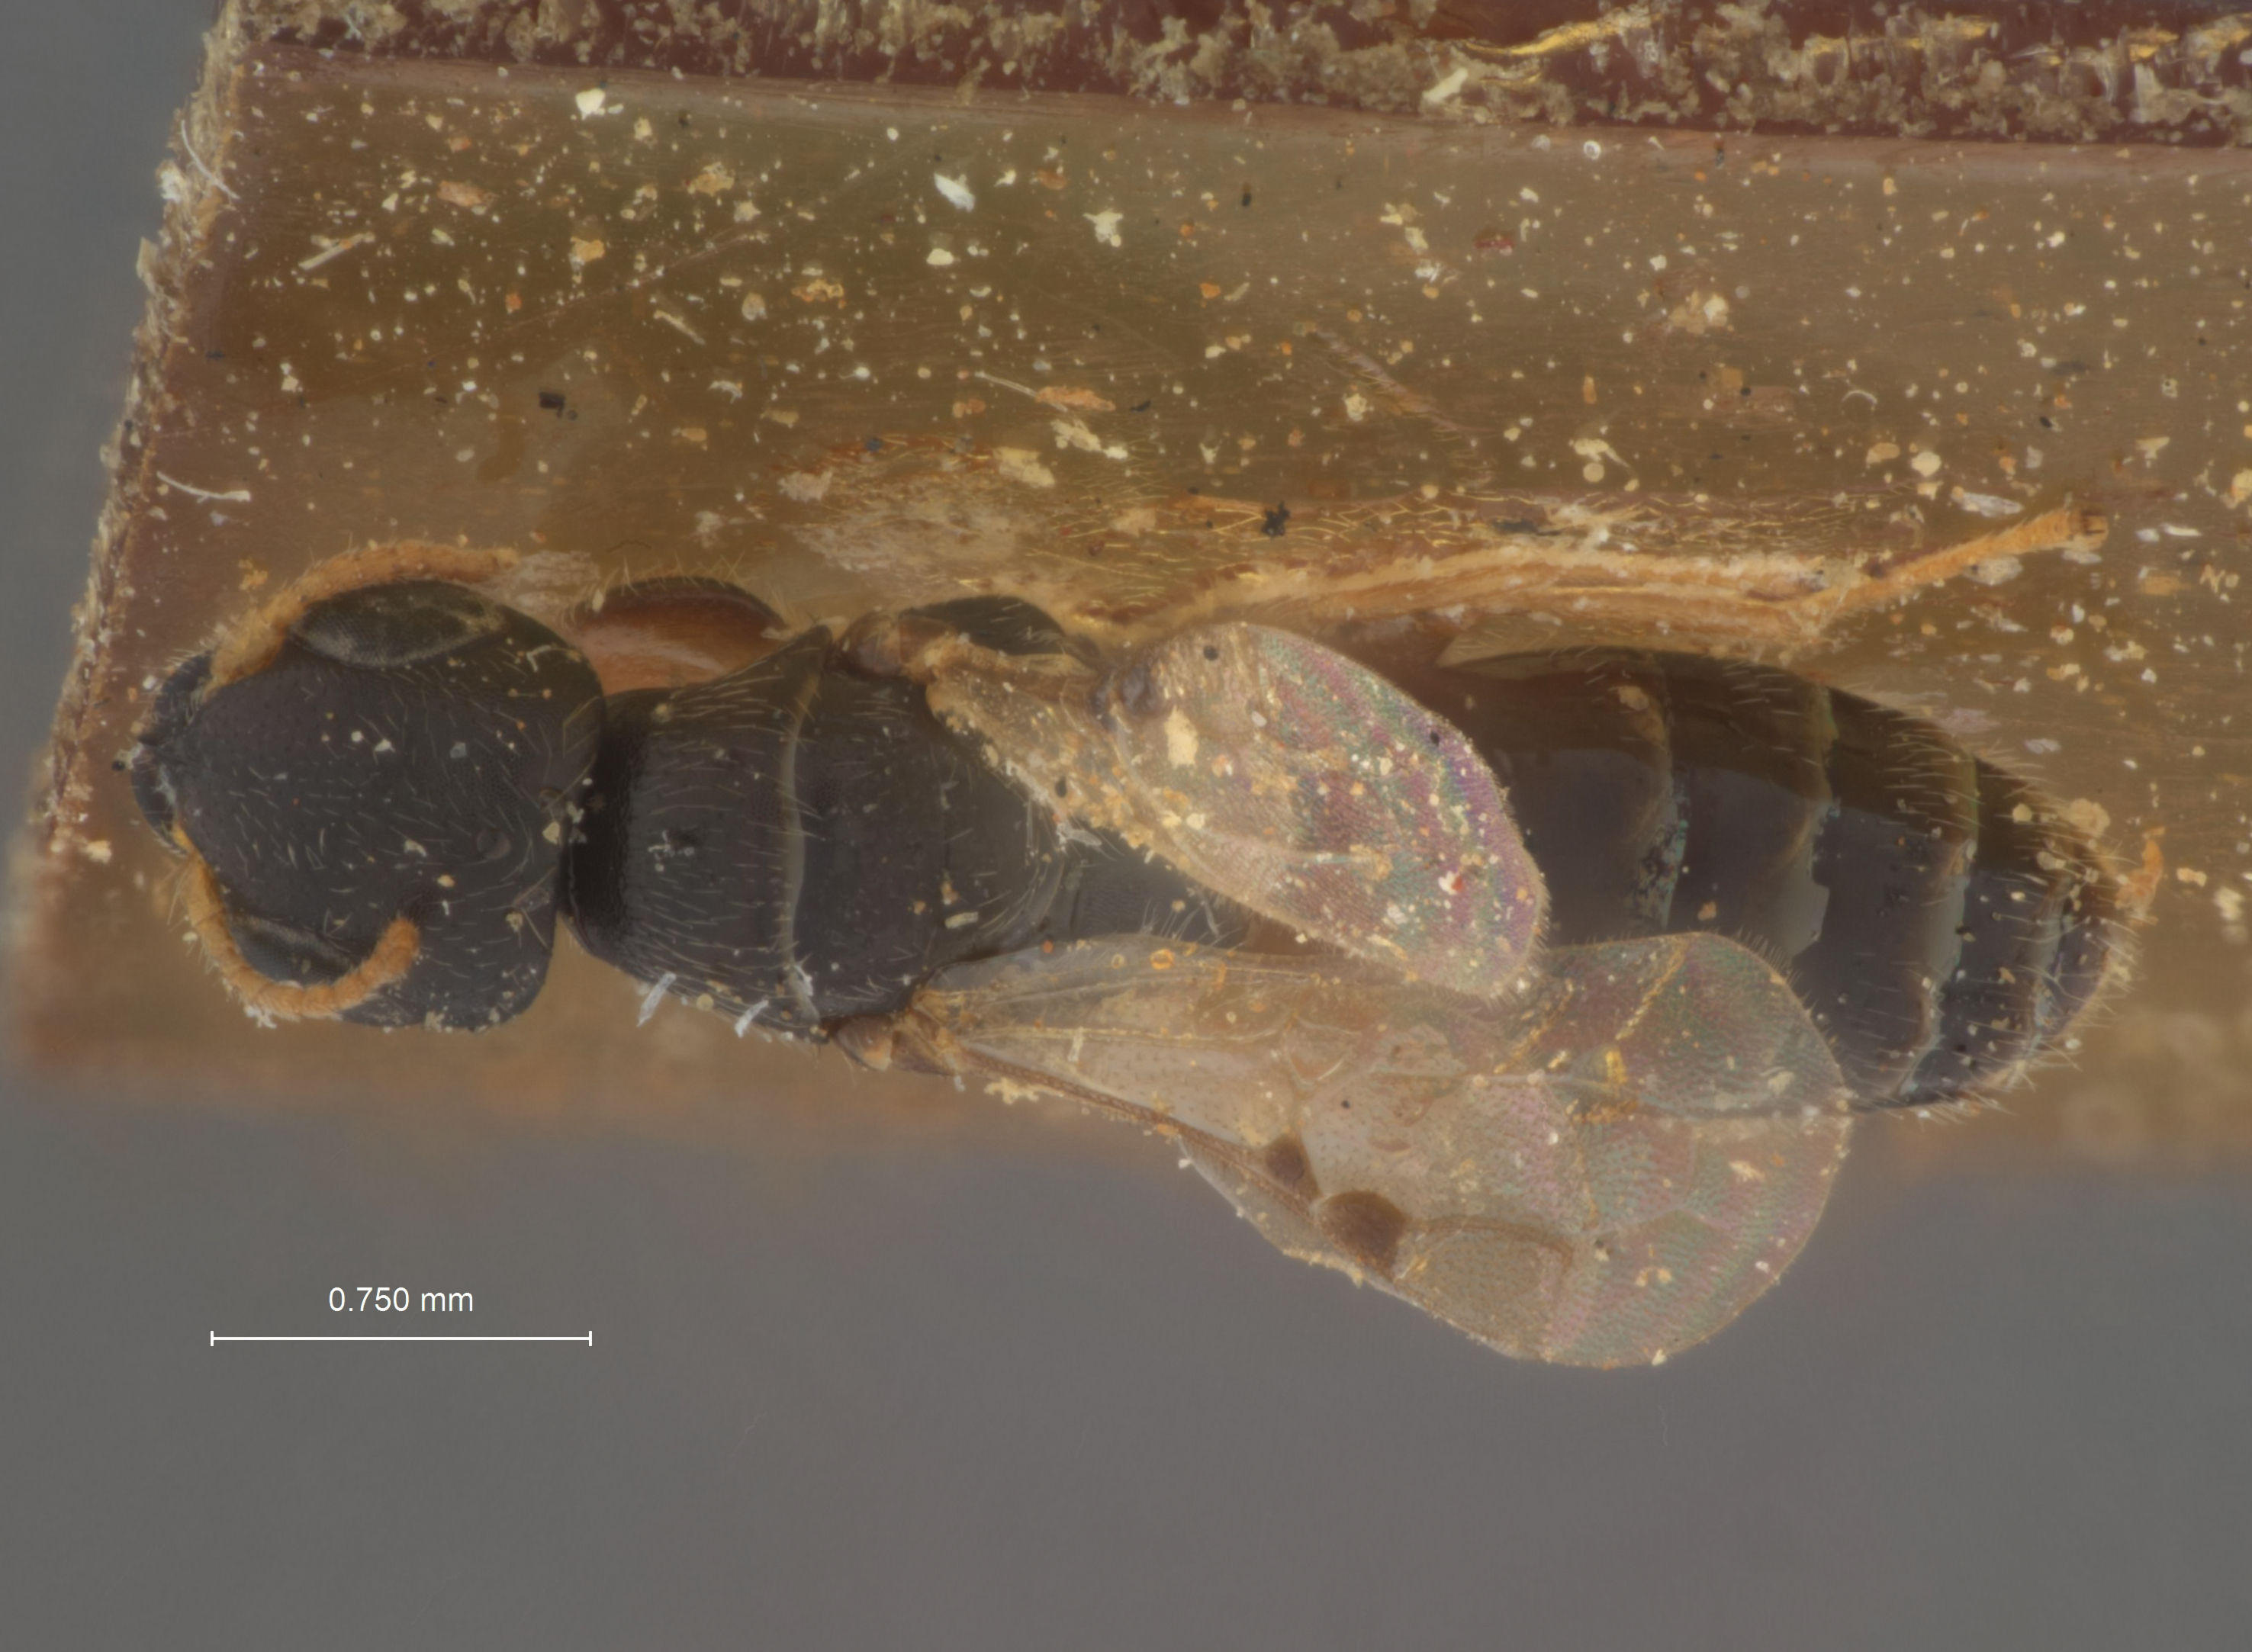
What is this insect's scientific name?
Perisierola nephantidis
